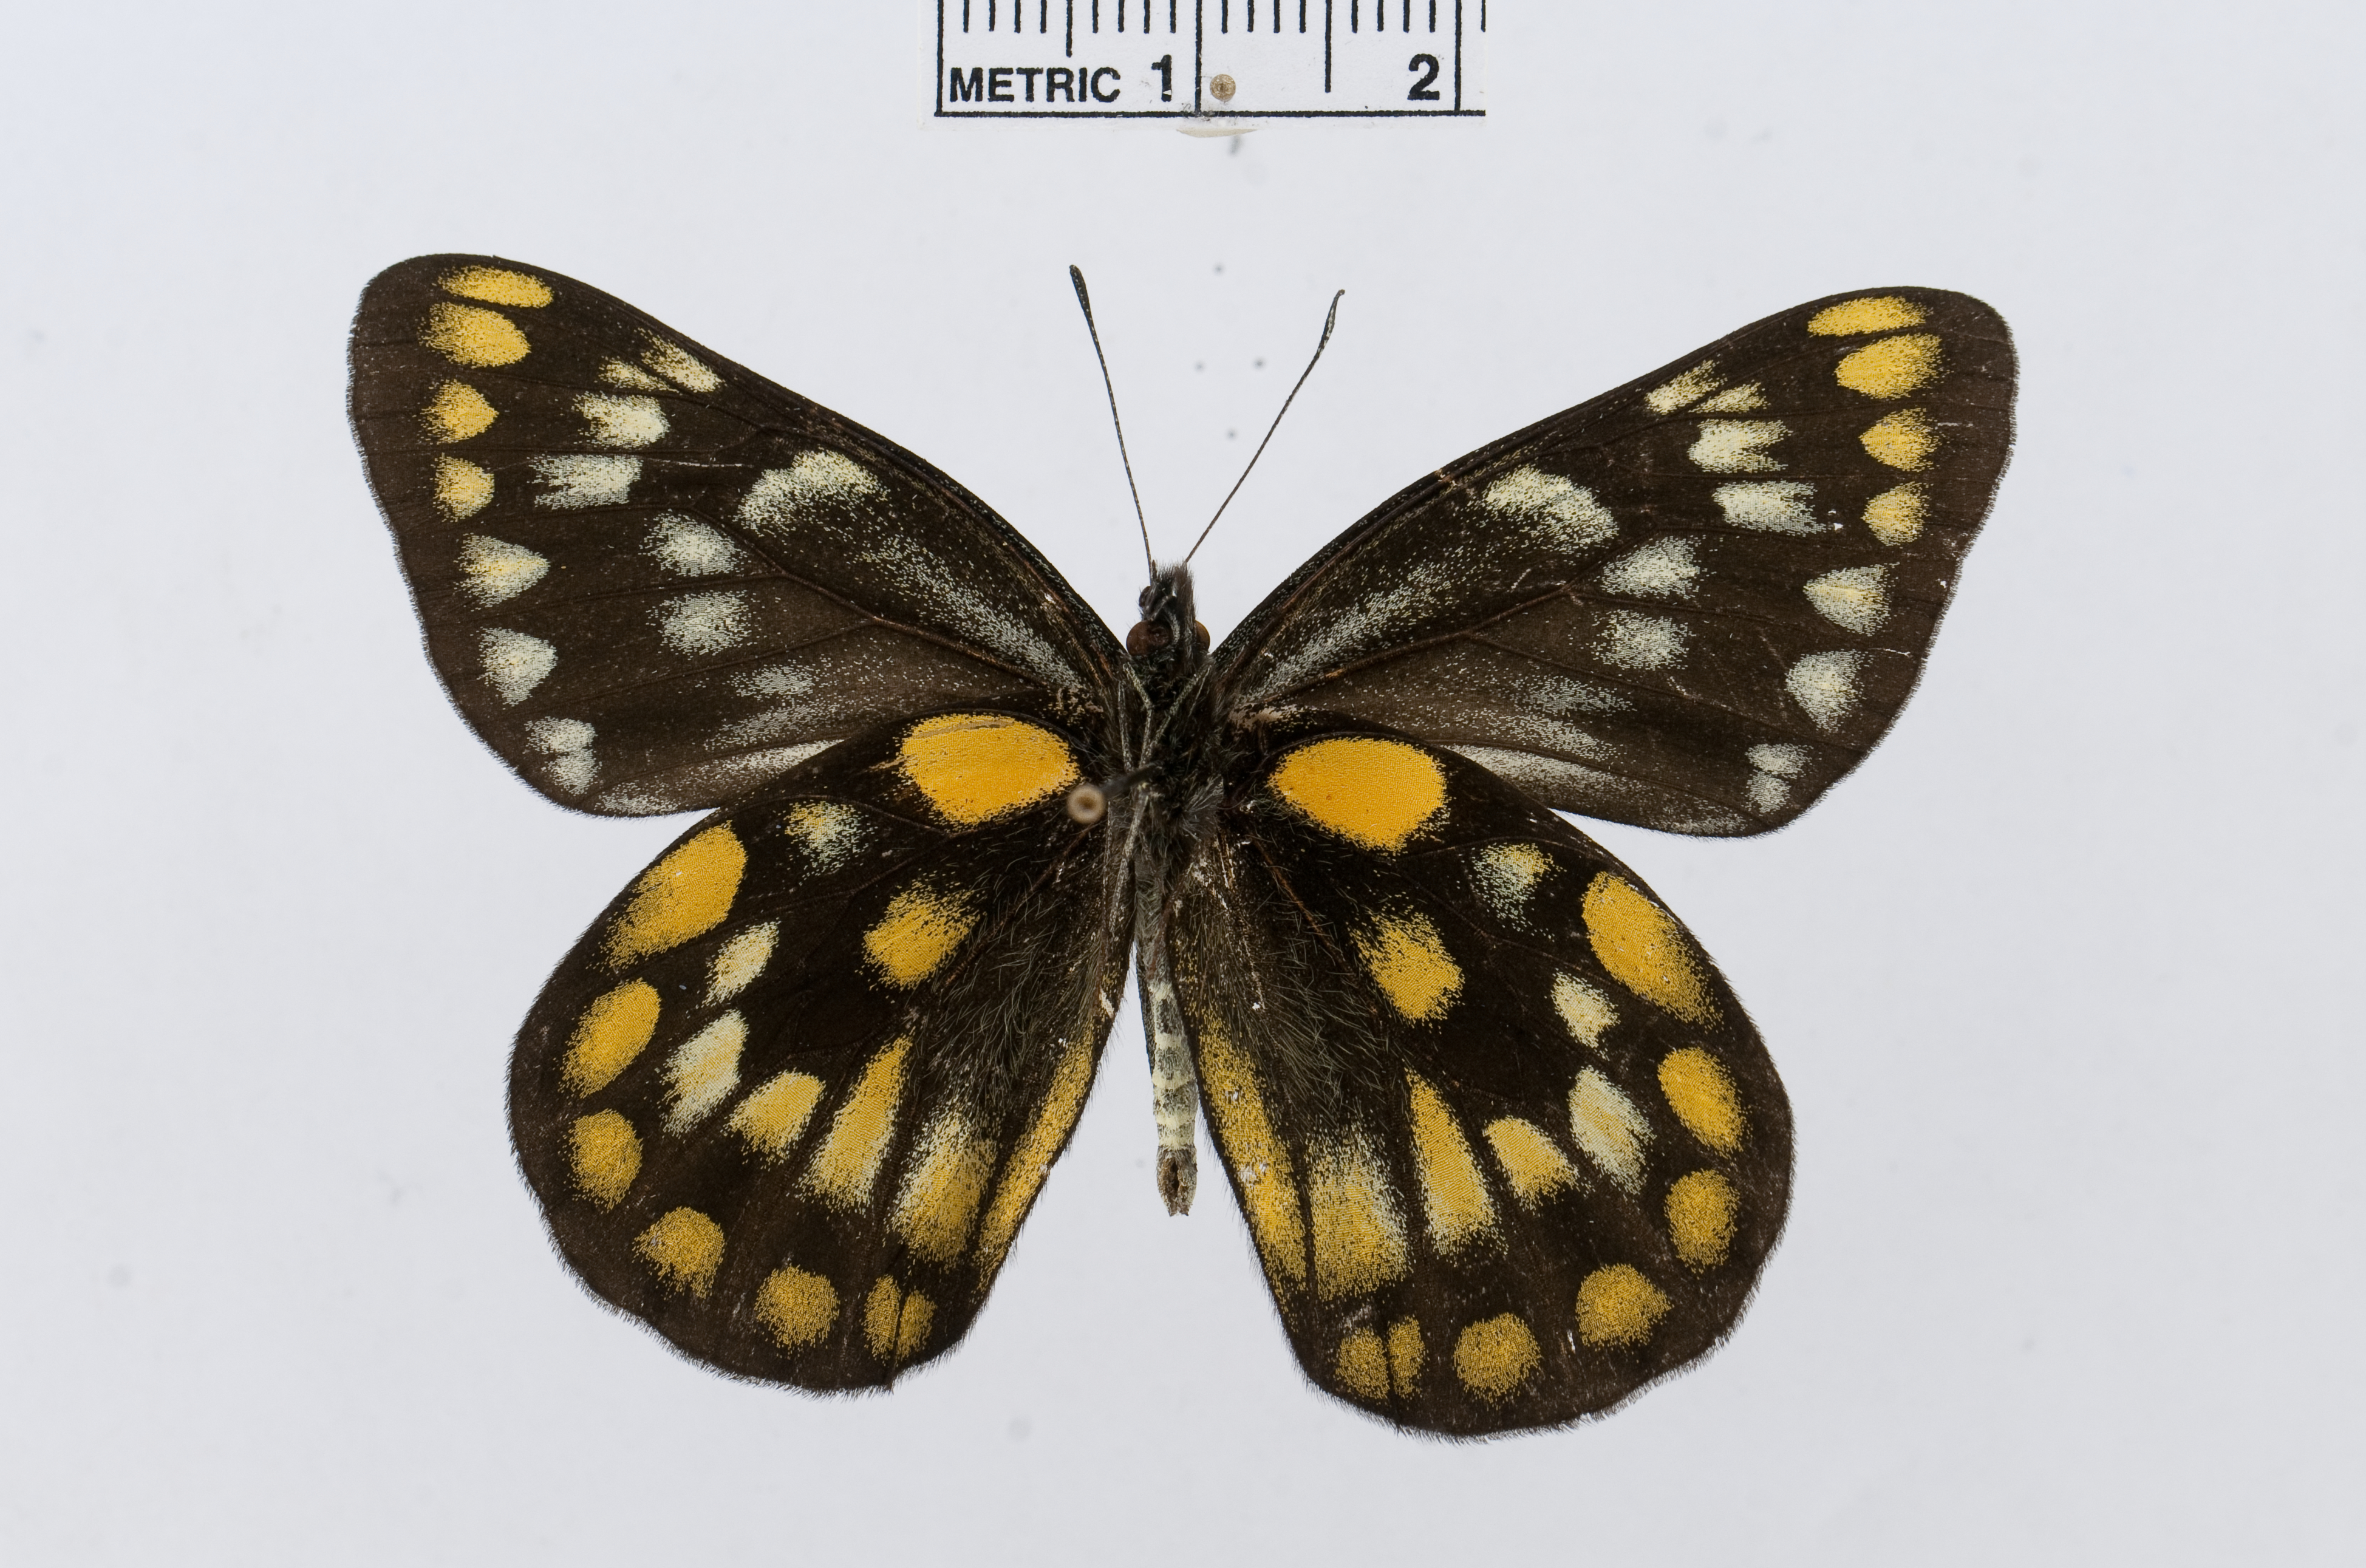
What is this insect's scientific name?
Delias surprisa
